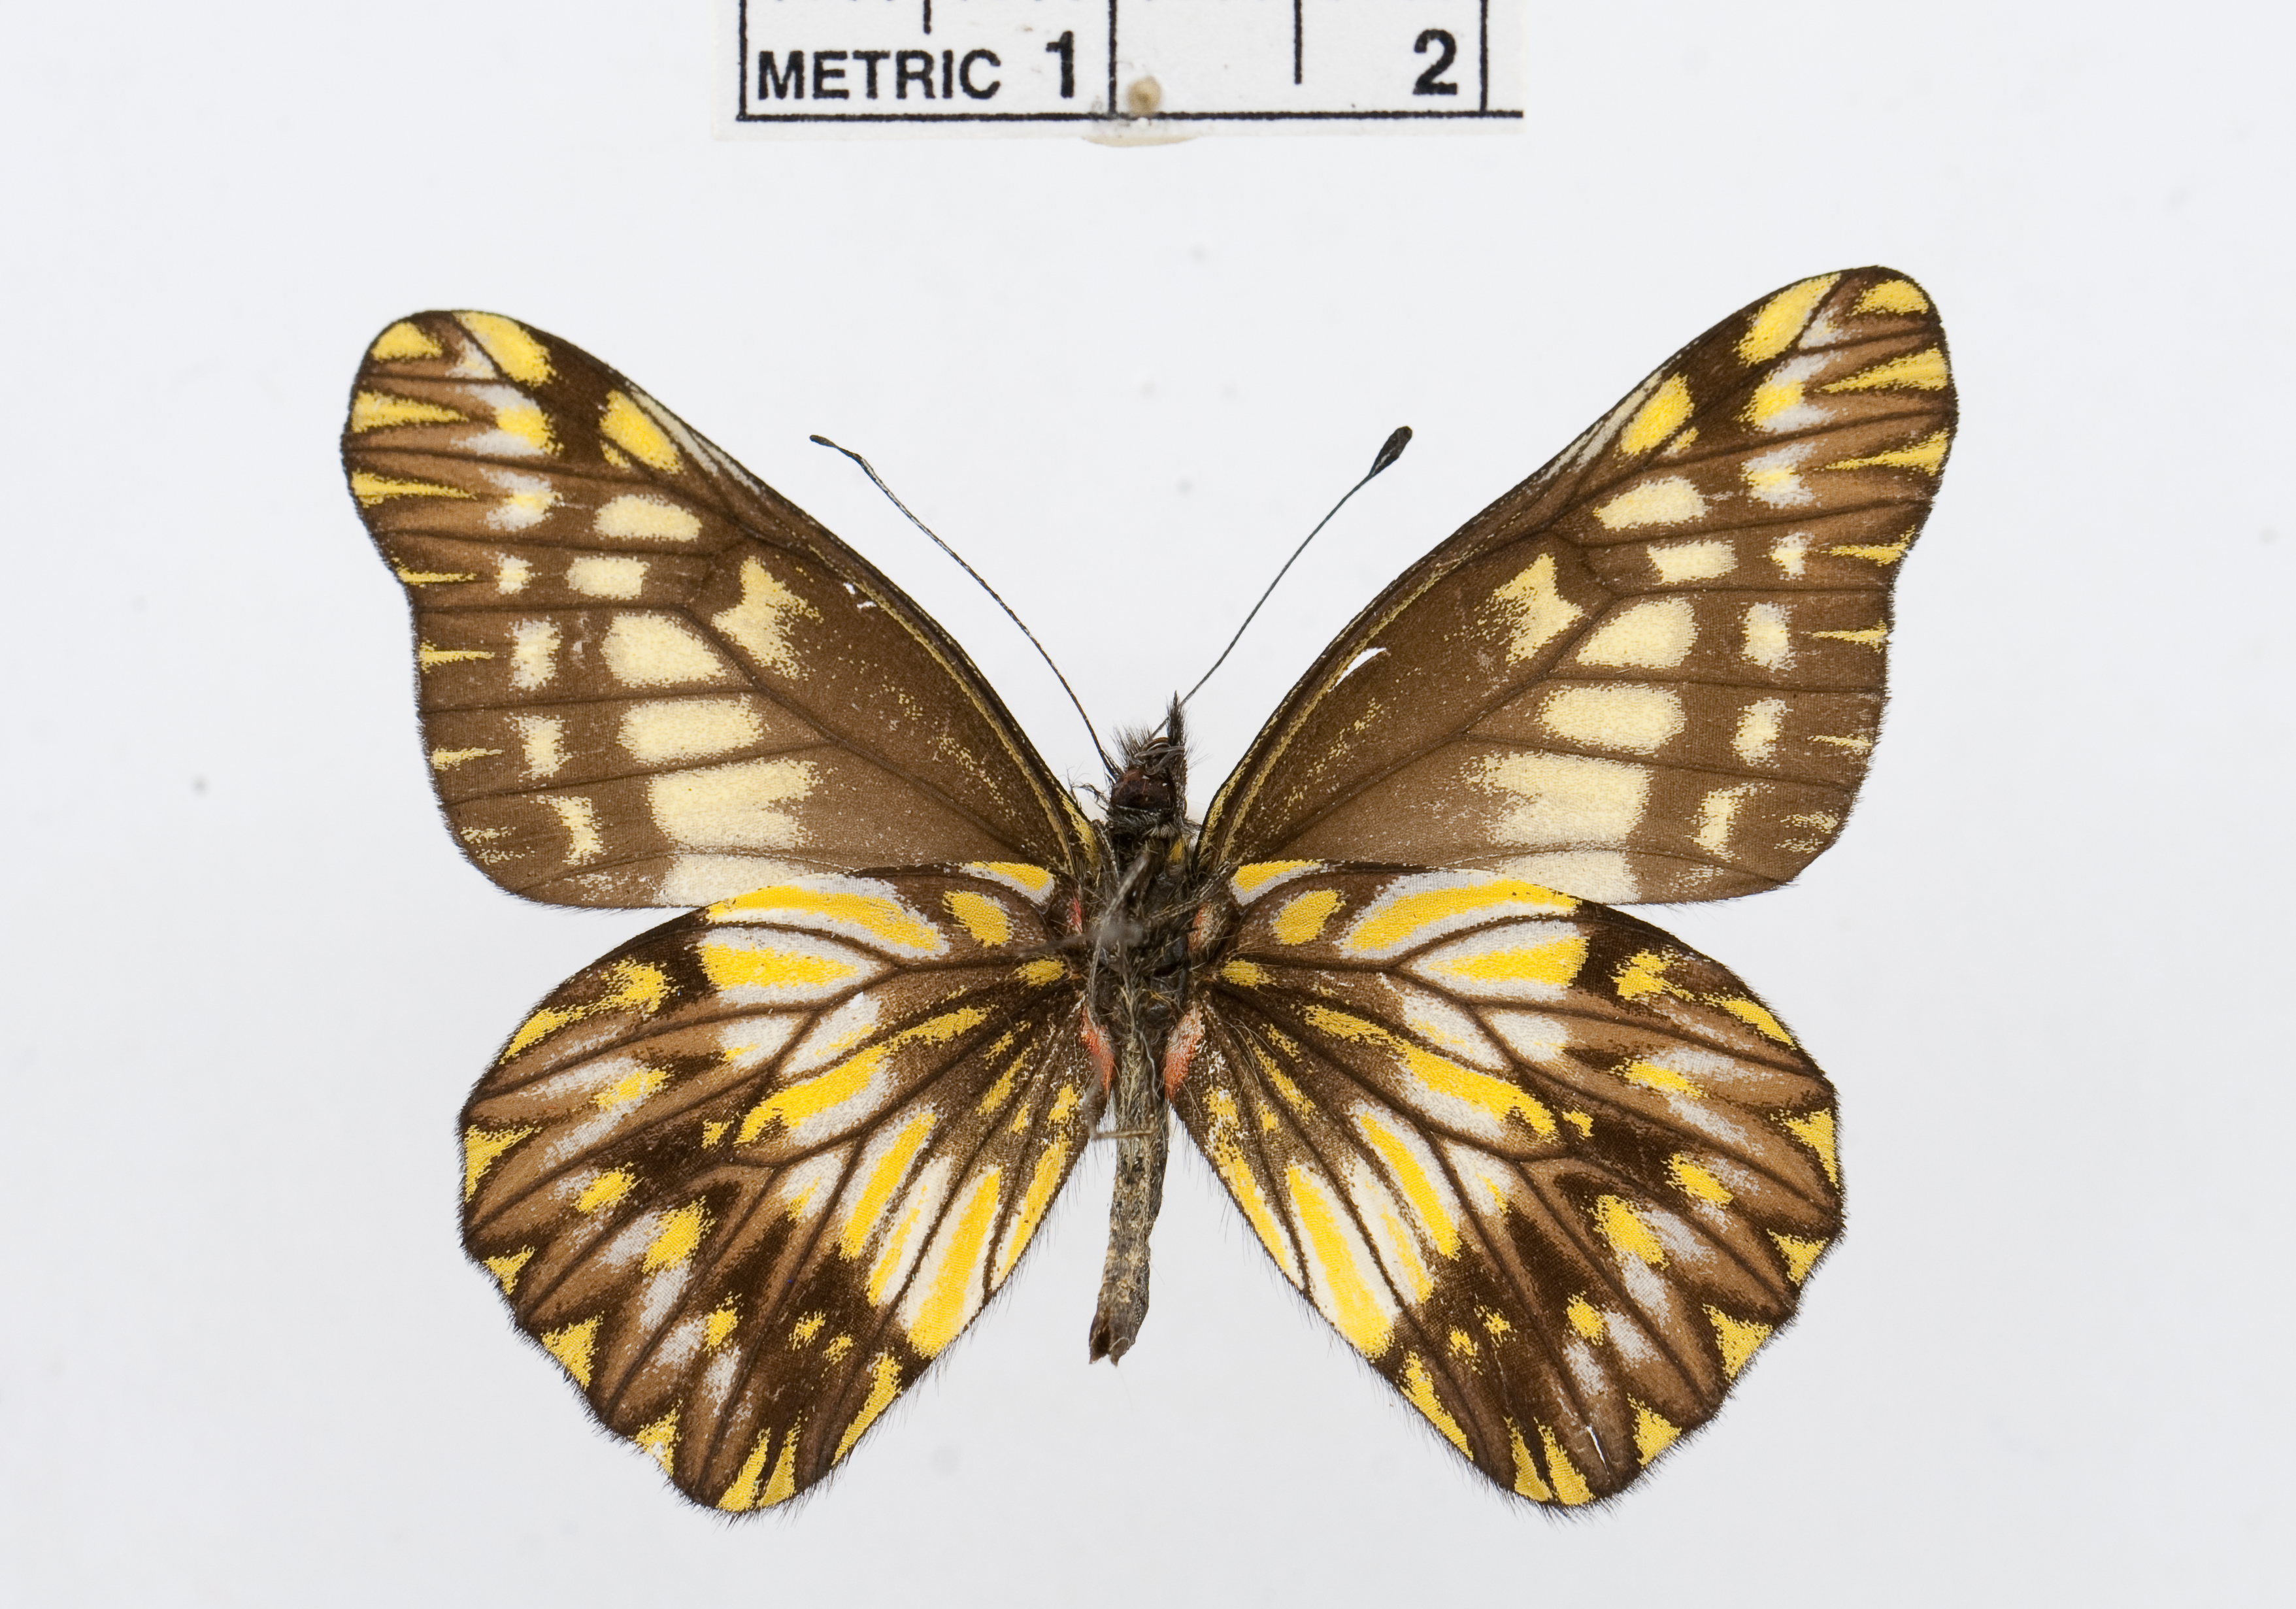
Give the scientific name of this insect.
Catasticta philodora
